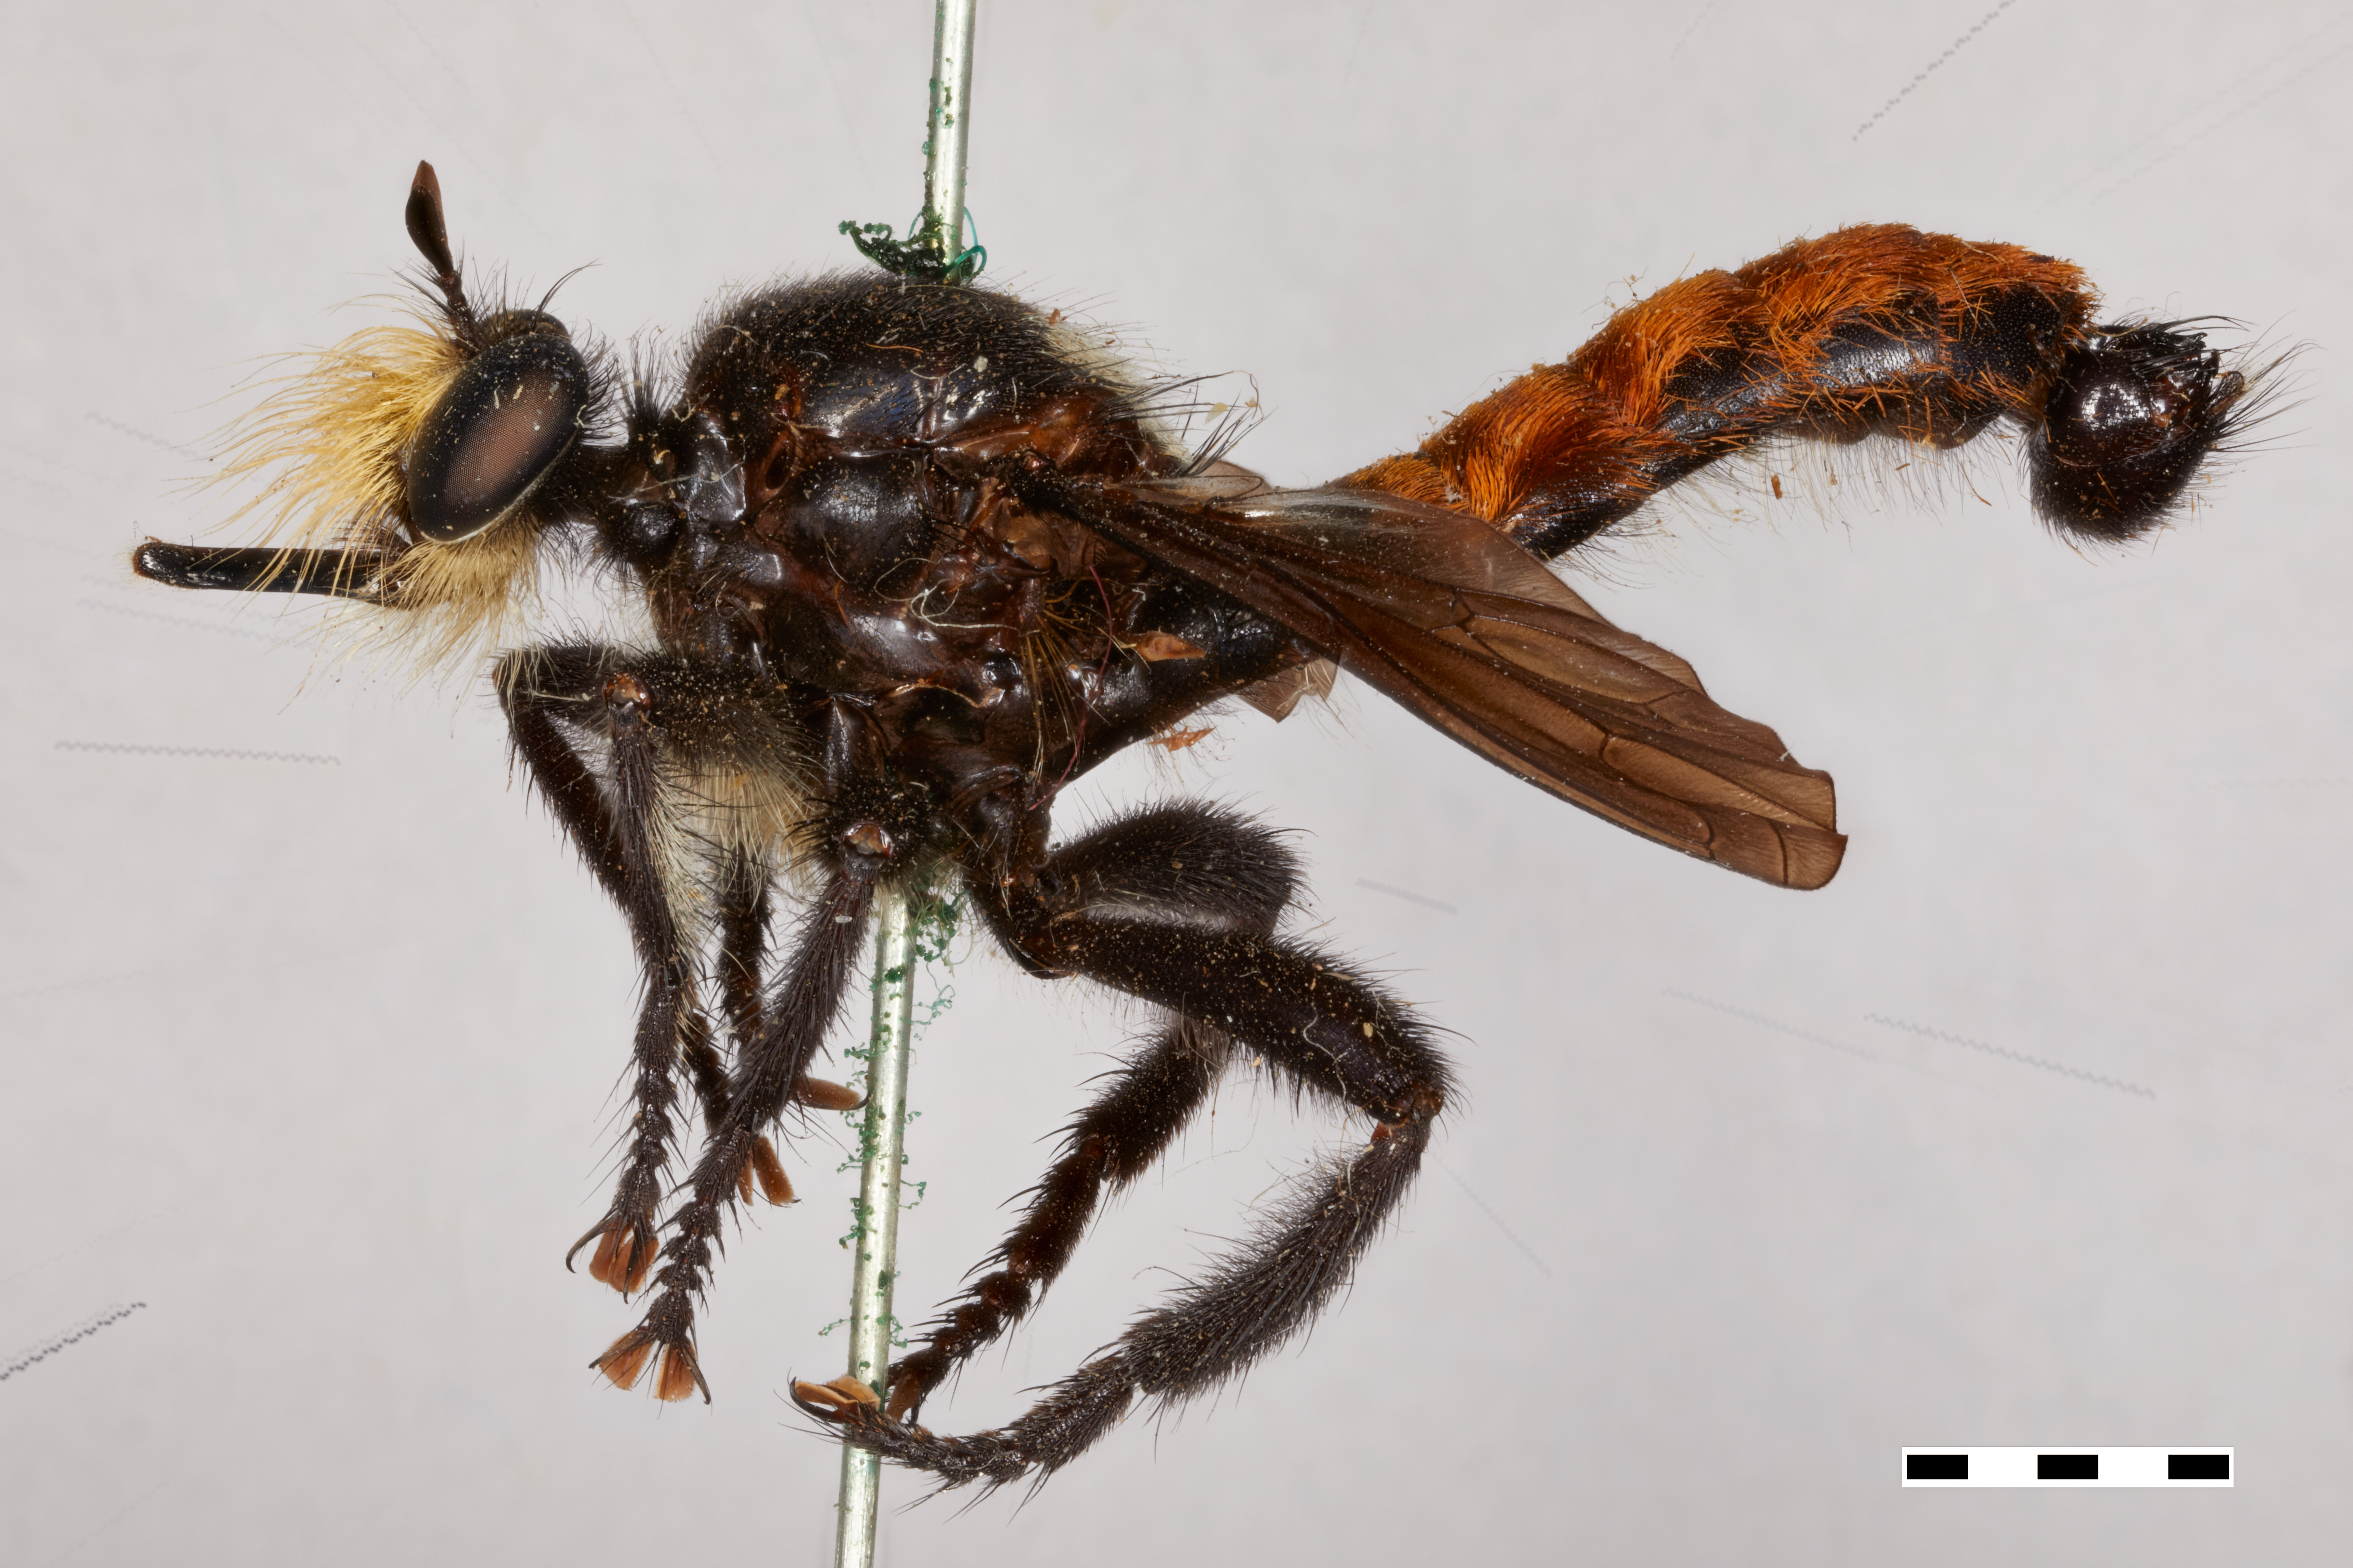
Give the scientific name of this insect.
Laphria trux
